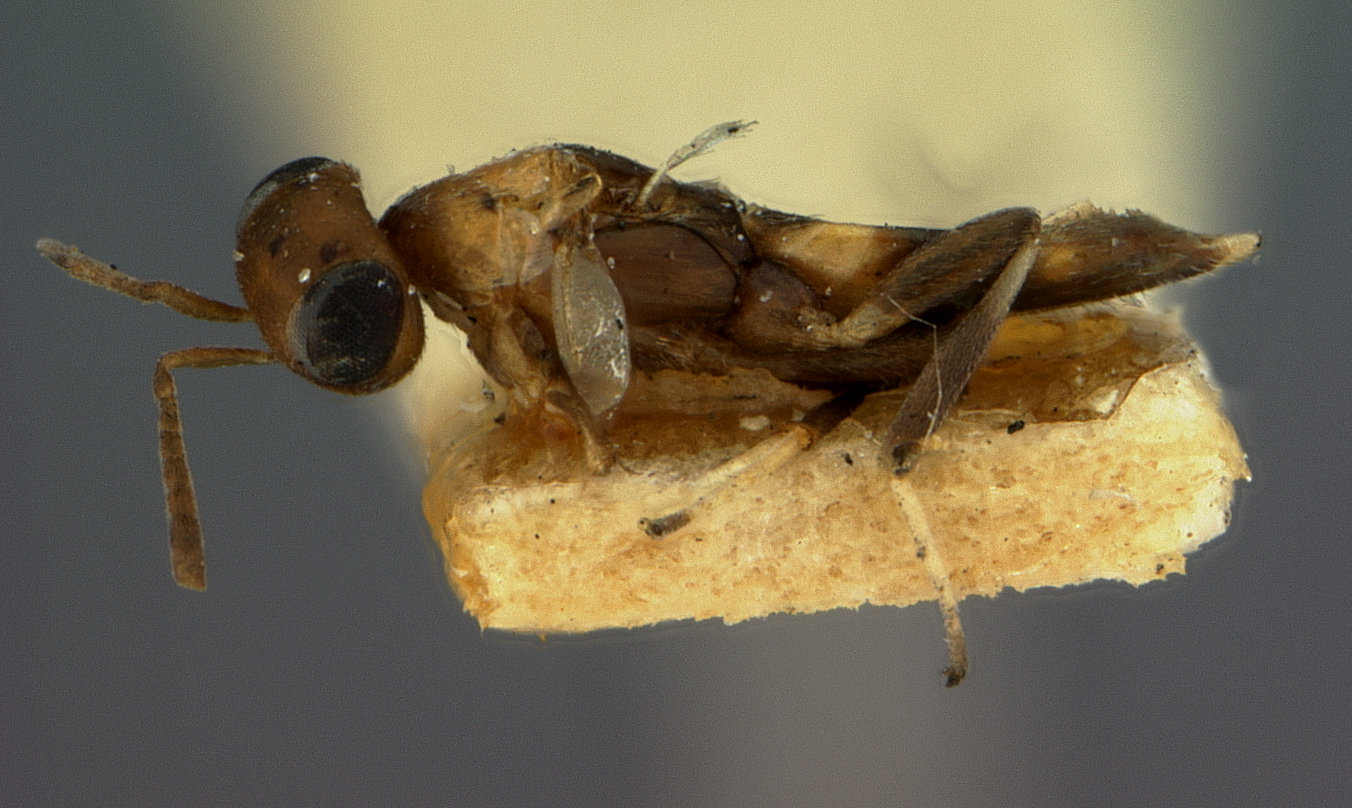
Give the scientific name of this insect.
Choreia flavicincta
